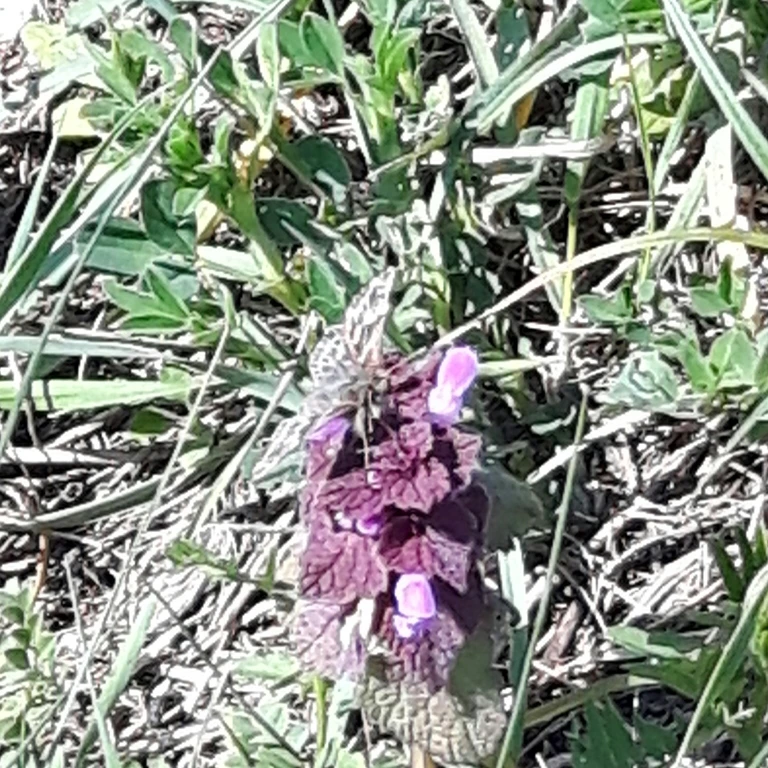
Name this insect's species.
Carcharodus alceae
